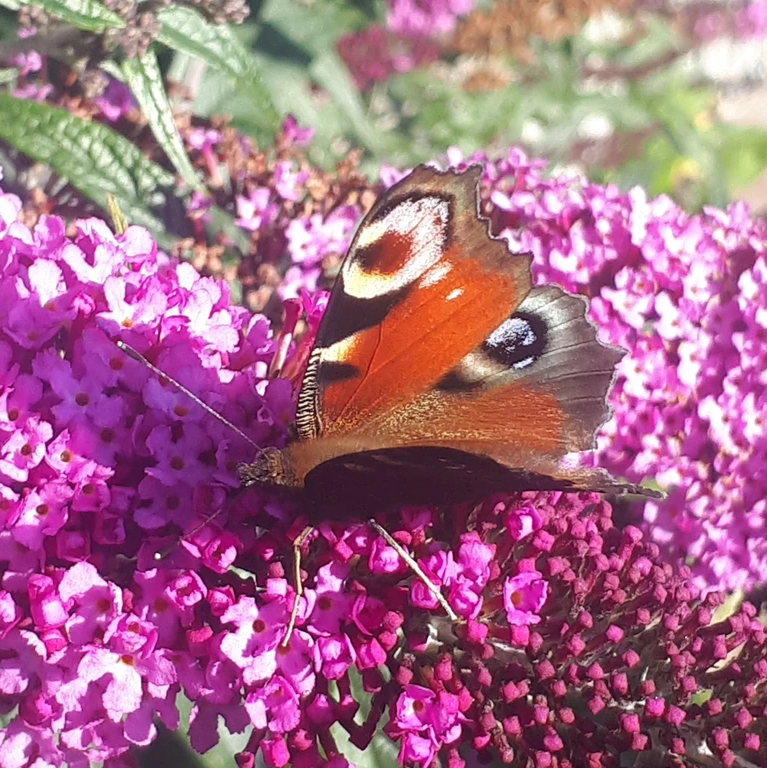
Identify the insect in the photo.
Aglais io
